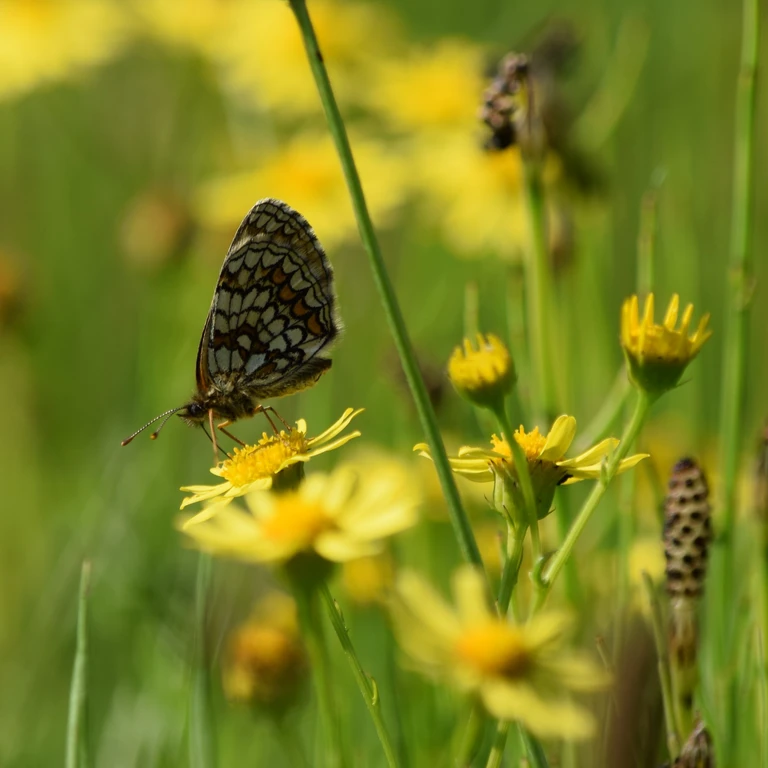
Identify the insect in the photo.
Melitaea athalia
